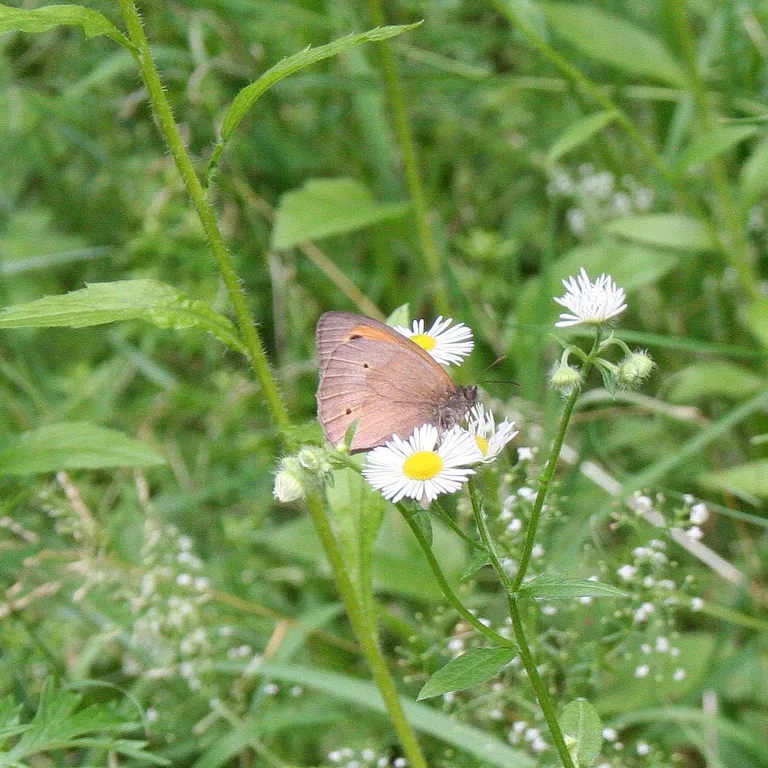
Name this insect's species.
Maniola jurtina
